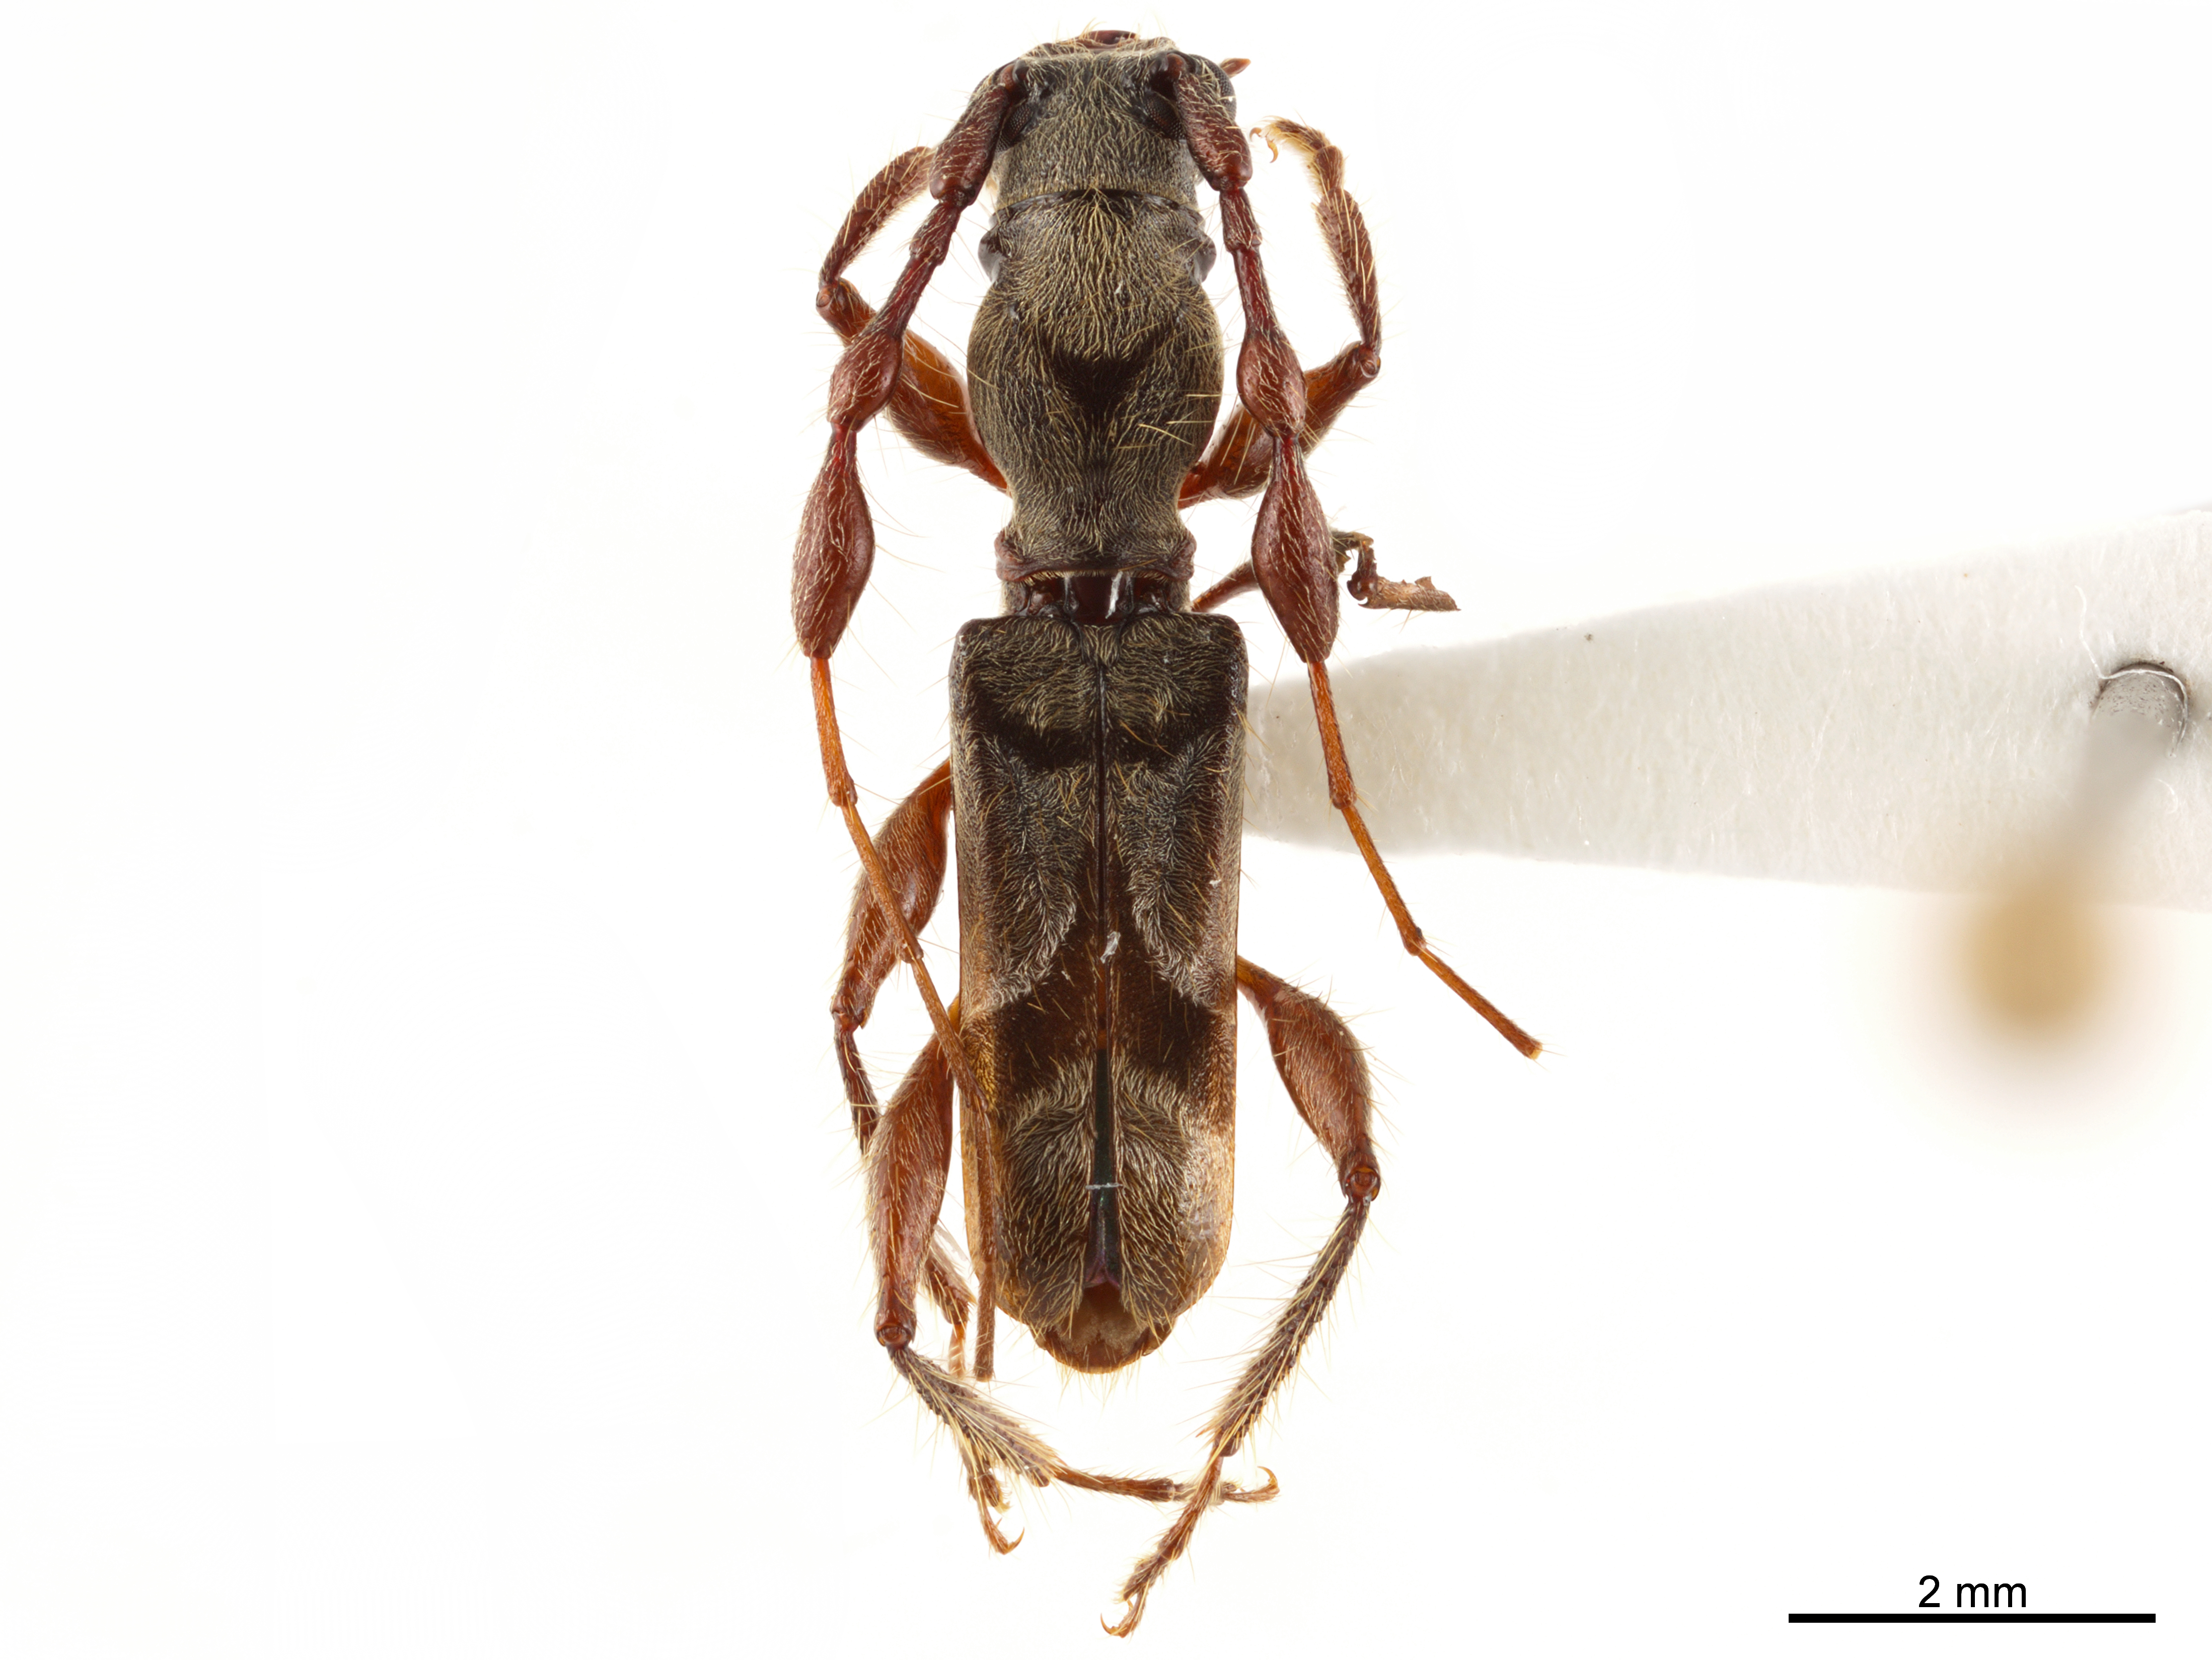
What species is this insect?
Diphyrama singularis
